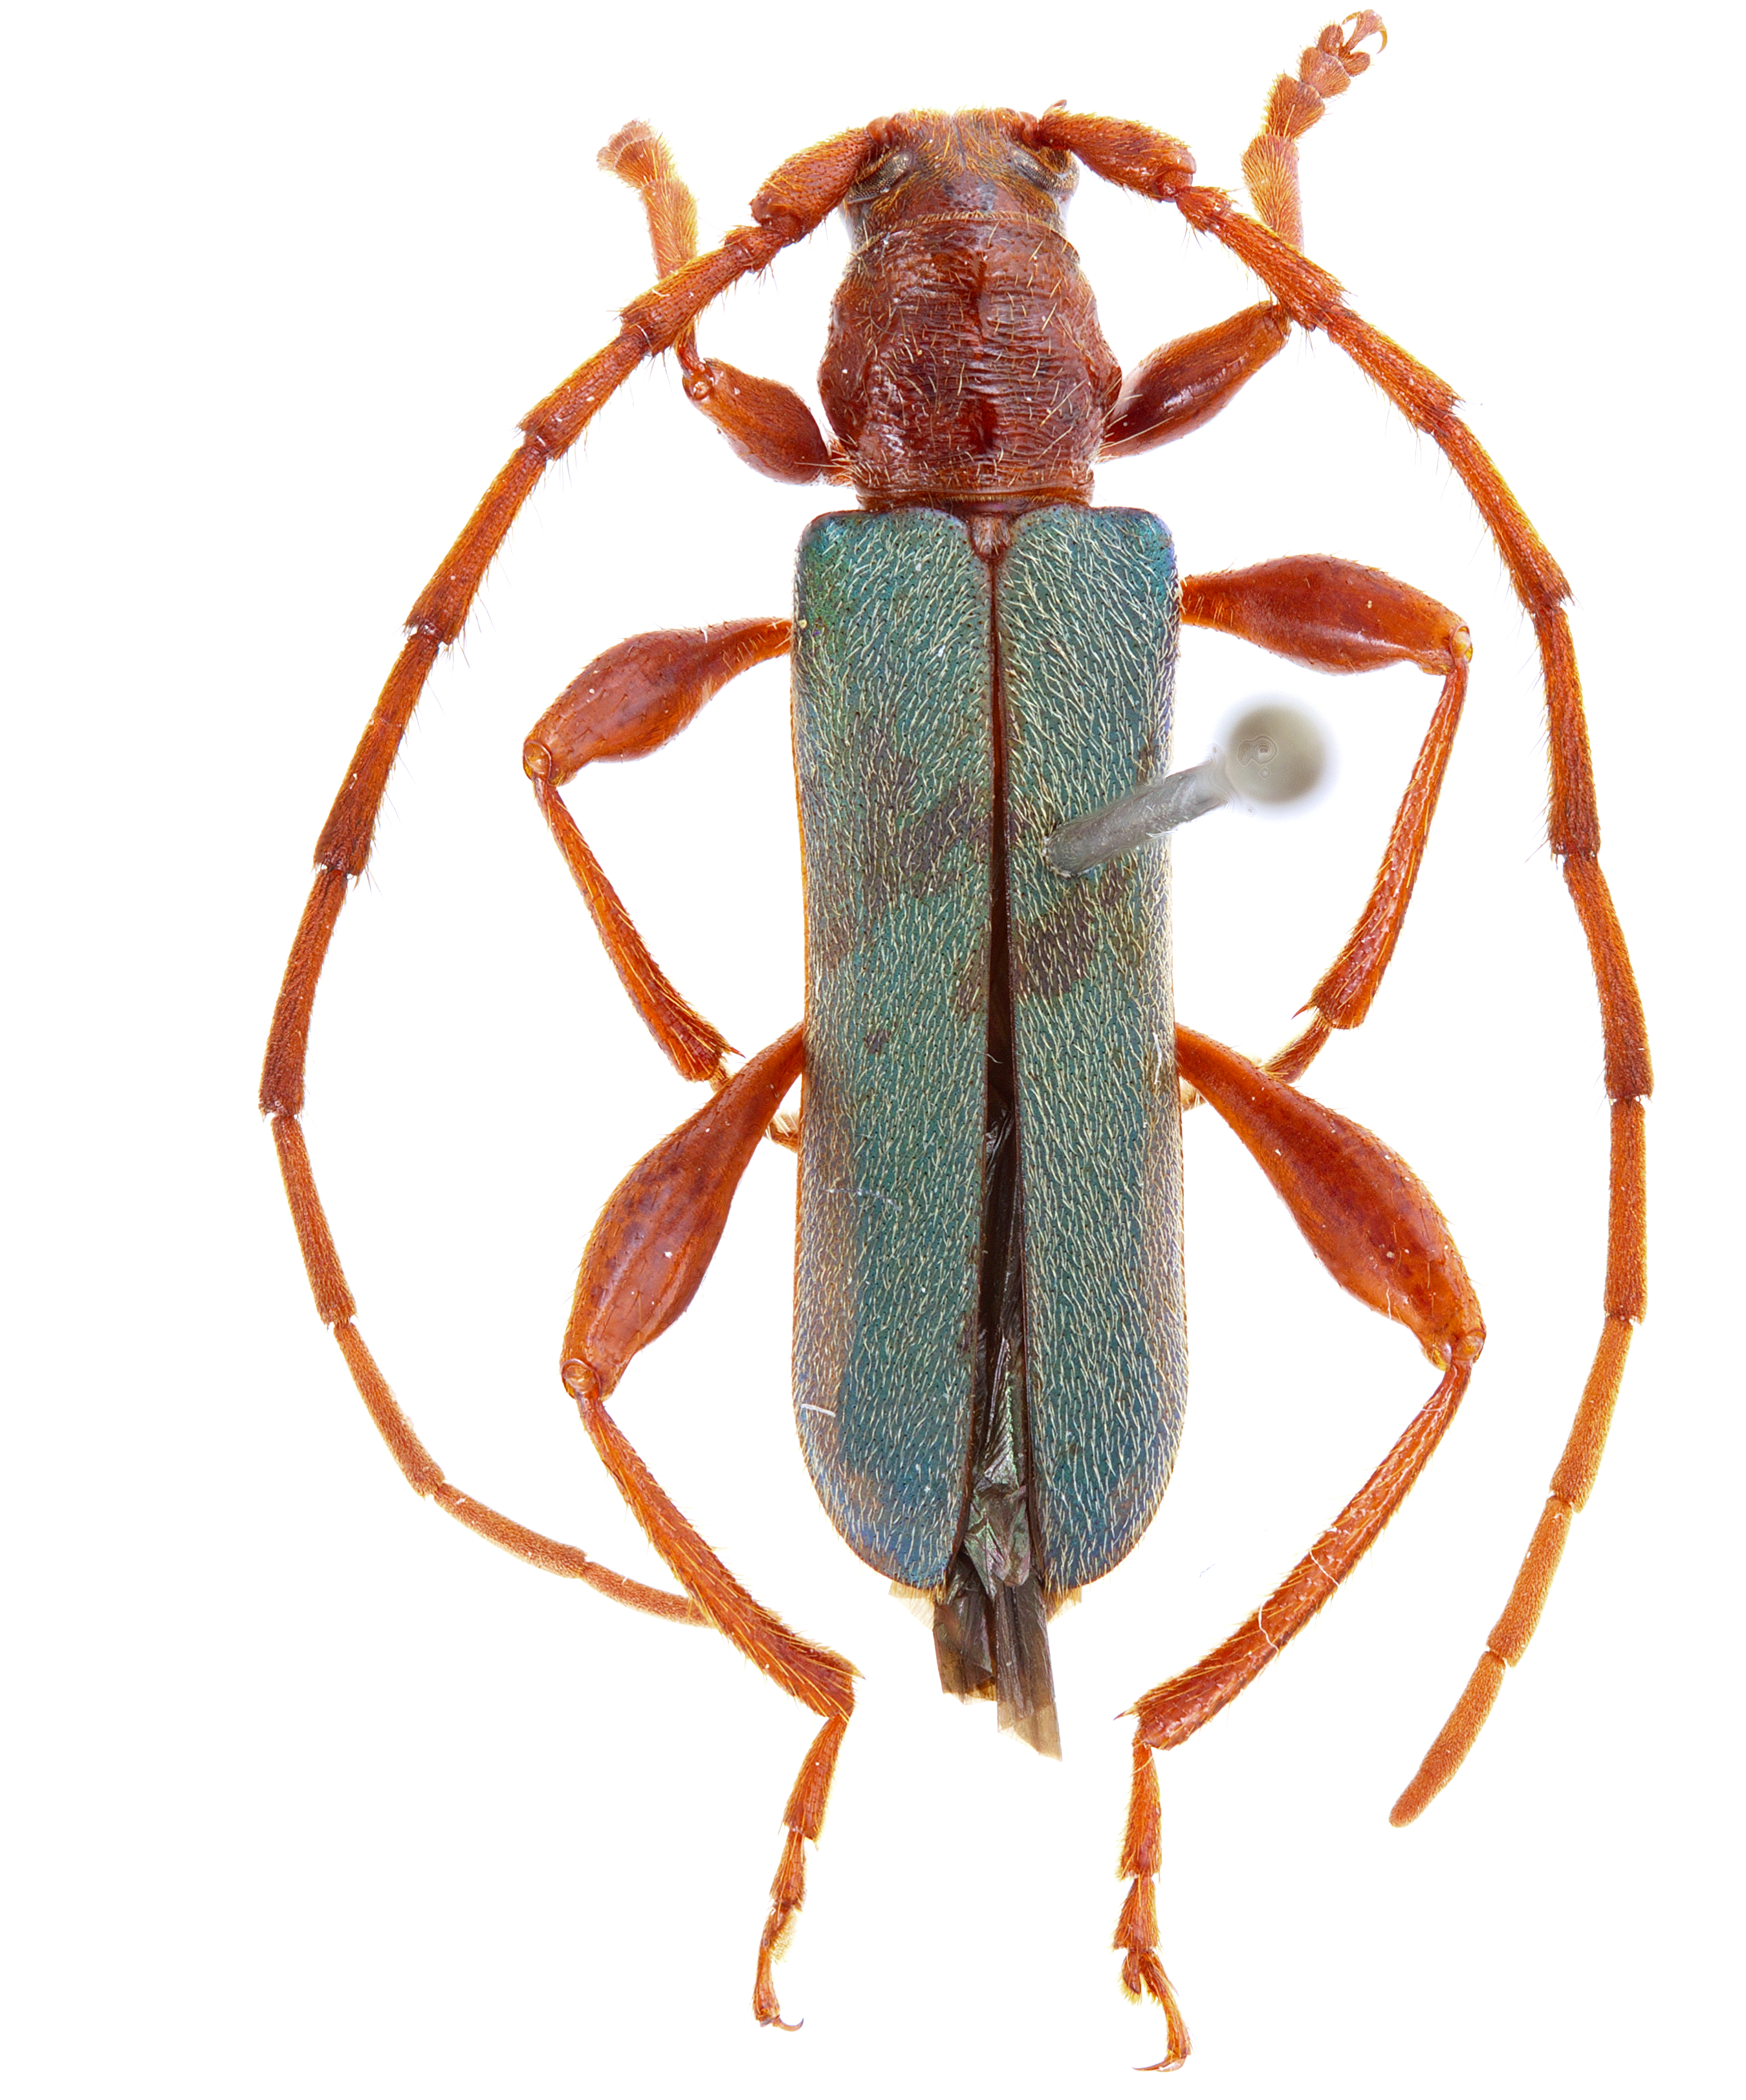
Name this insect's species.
Dilocerus marinonii
